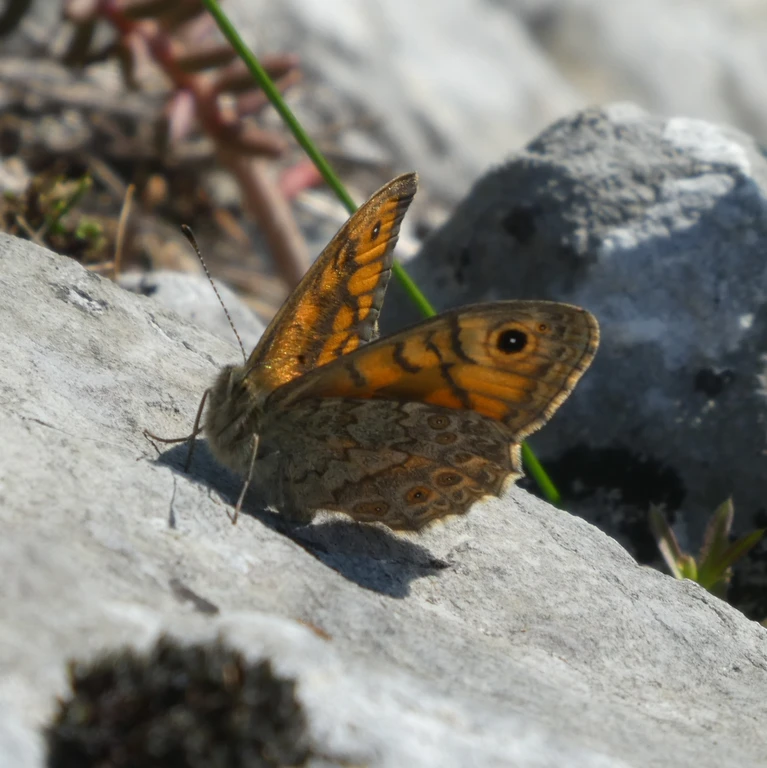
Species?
Lasiommata megera (also Pararge megera)
